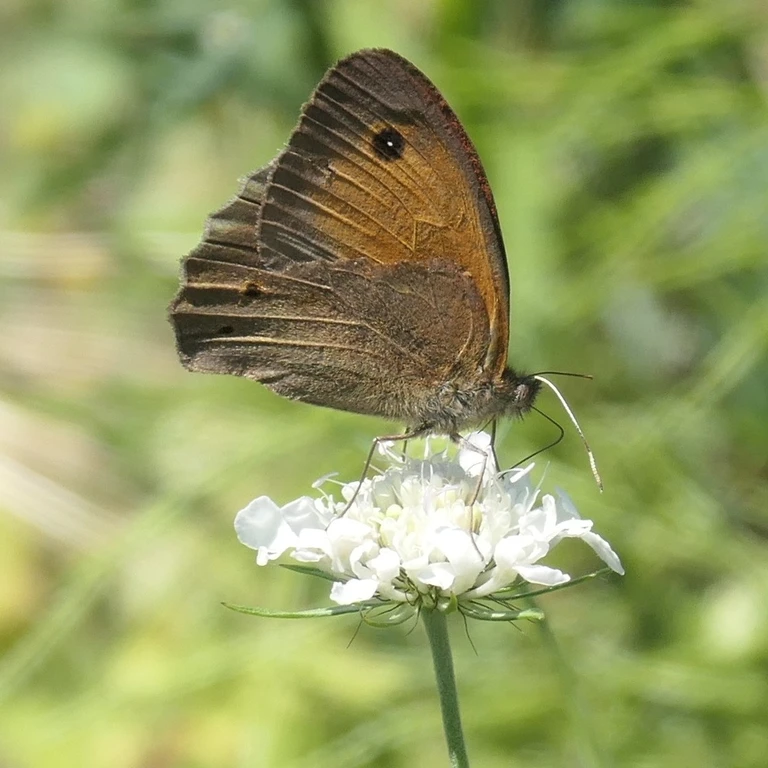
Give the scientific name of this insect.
Maniola jurtina
